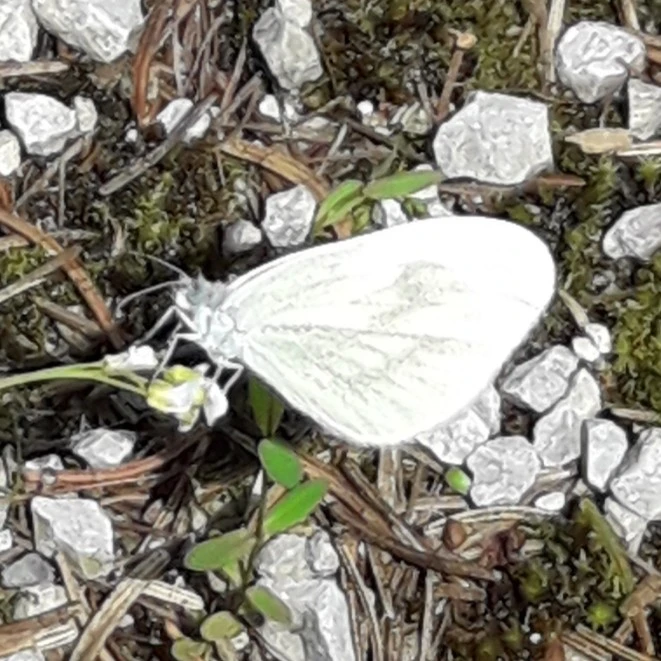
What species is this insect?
Leptidea sinapis/juvernica
